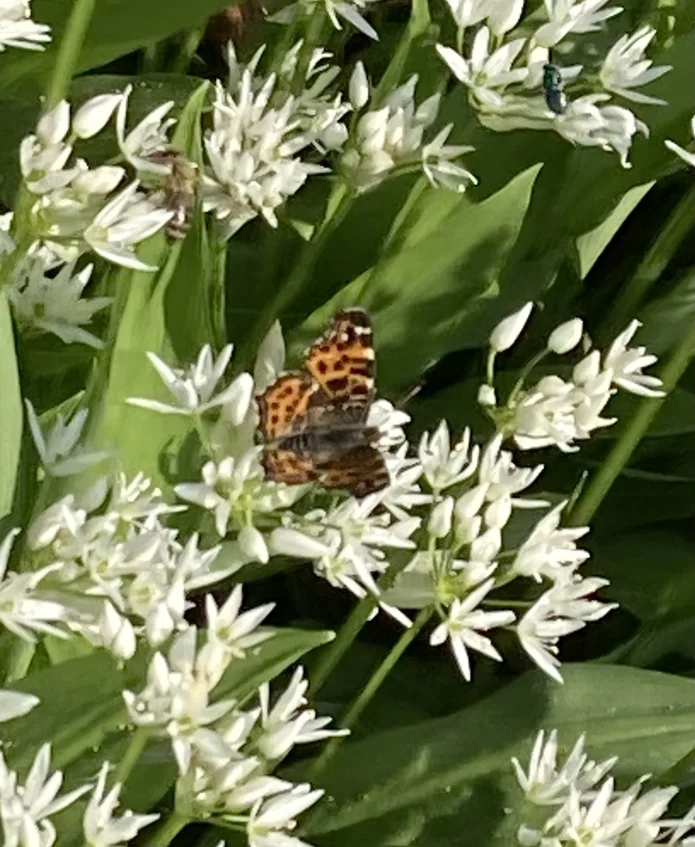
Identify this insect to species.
Araschnia levana
